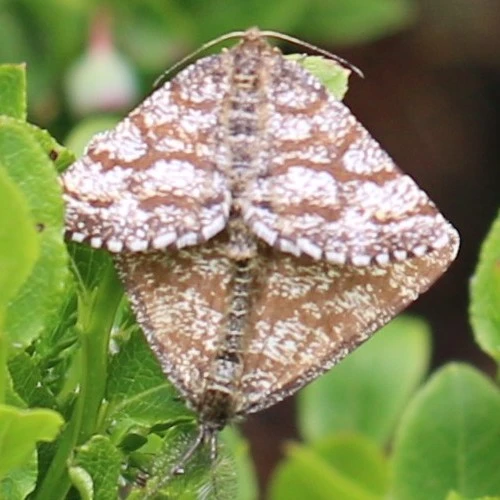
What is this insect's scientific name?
Ematurga atomaria
